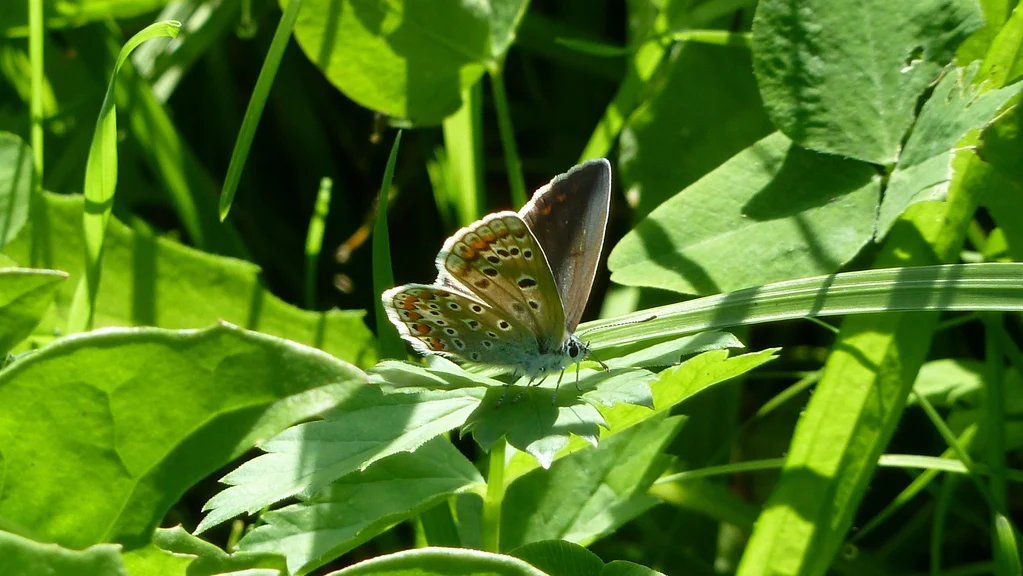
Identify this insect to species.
Polyommatus icarus
